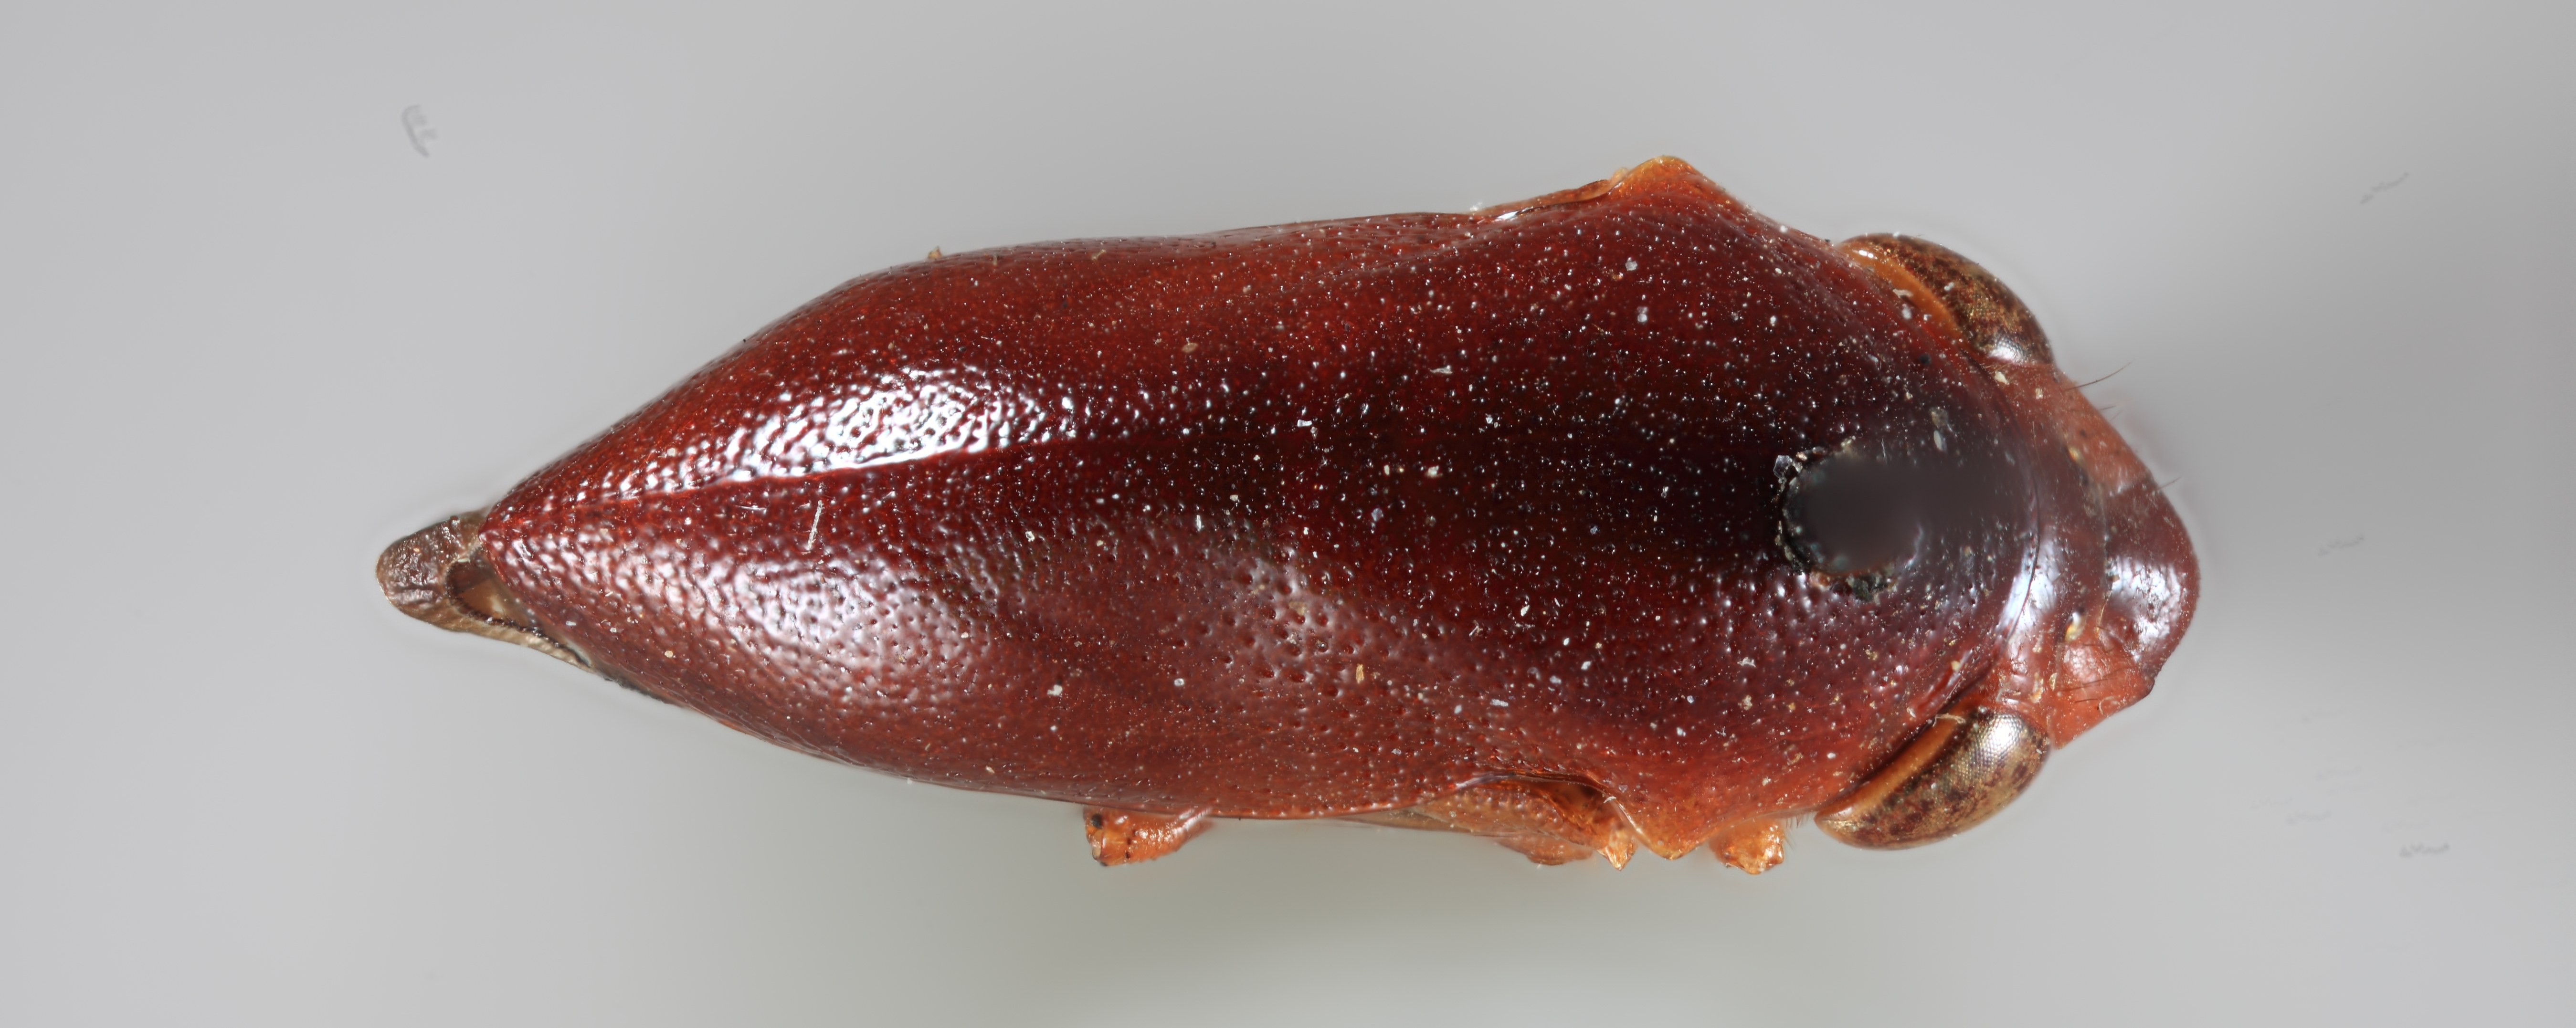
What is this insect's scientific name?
Boethoos nitida
